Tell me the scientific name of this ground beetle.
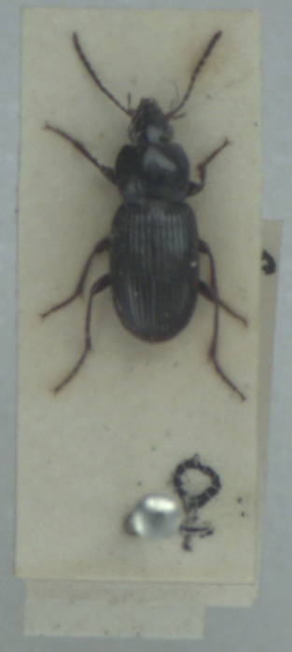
Pterostichus vernalis
